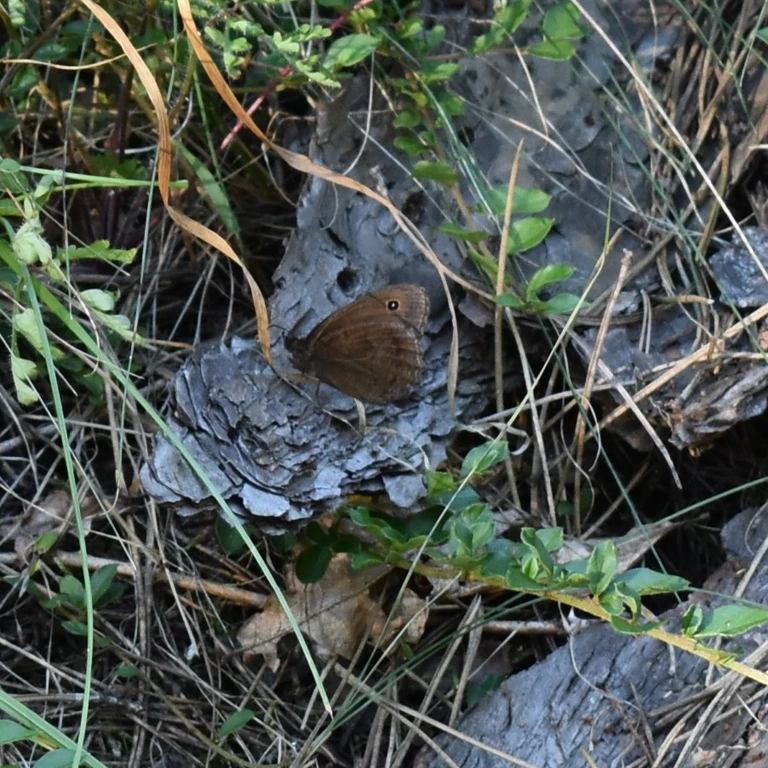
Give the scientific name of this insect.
Minois dryas
